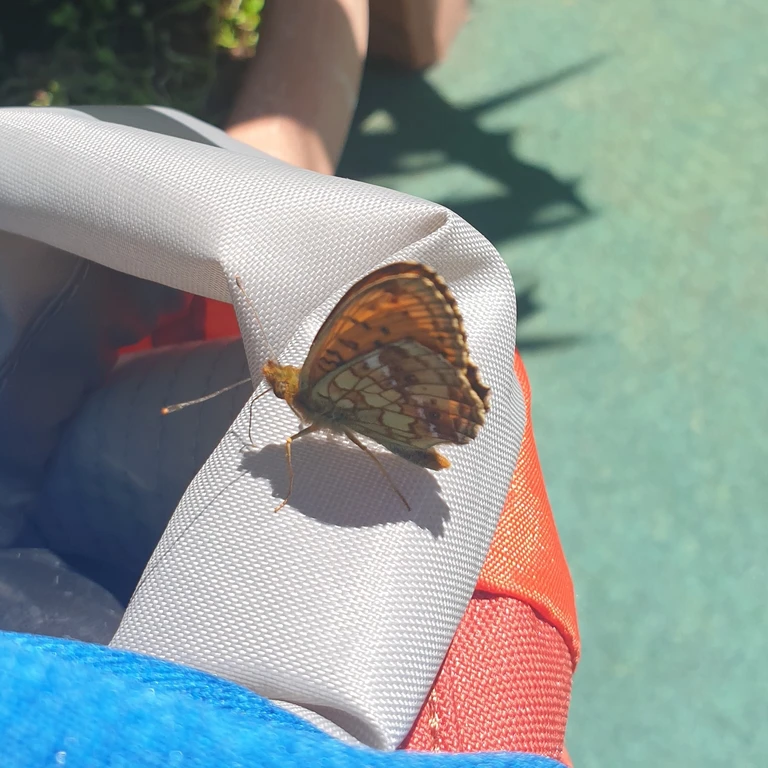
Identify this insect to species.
Brenthis ino
